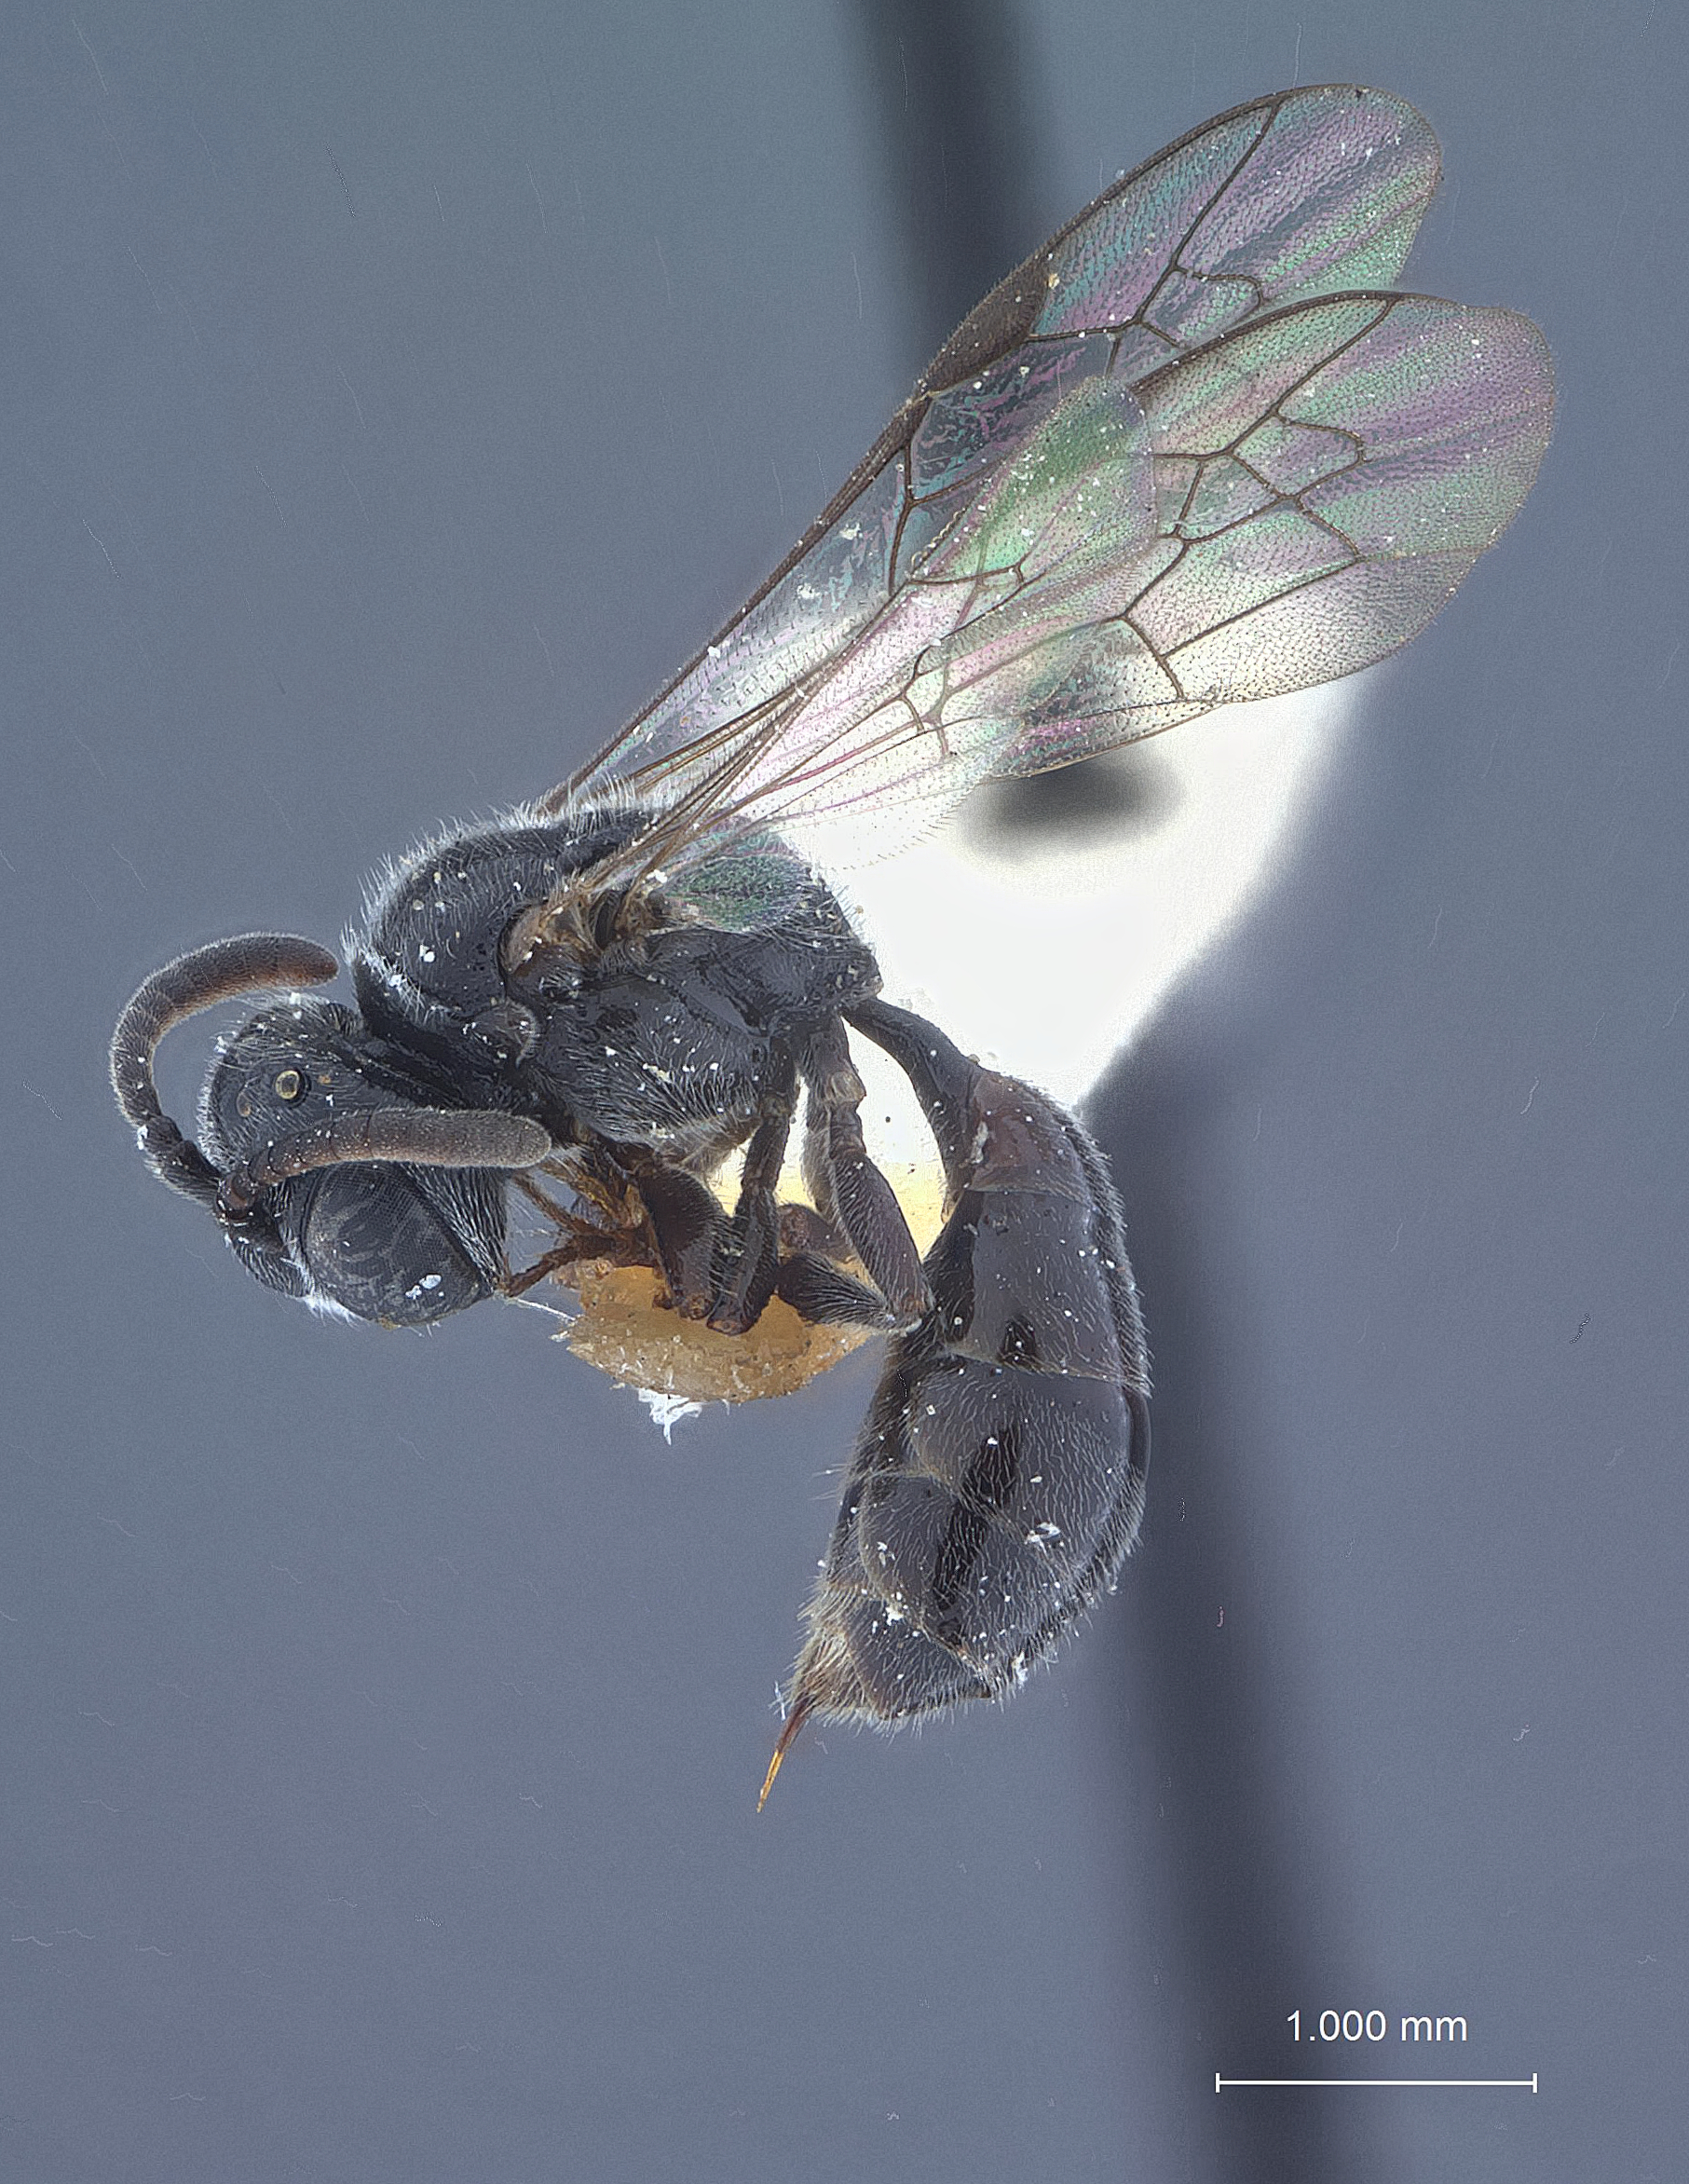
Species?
Diodontus parenosas
